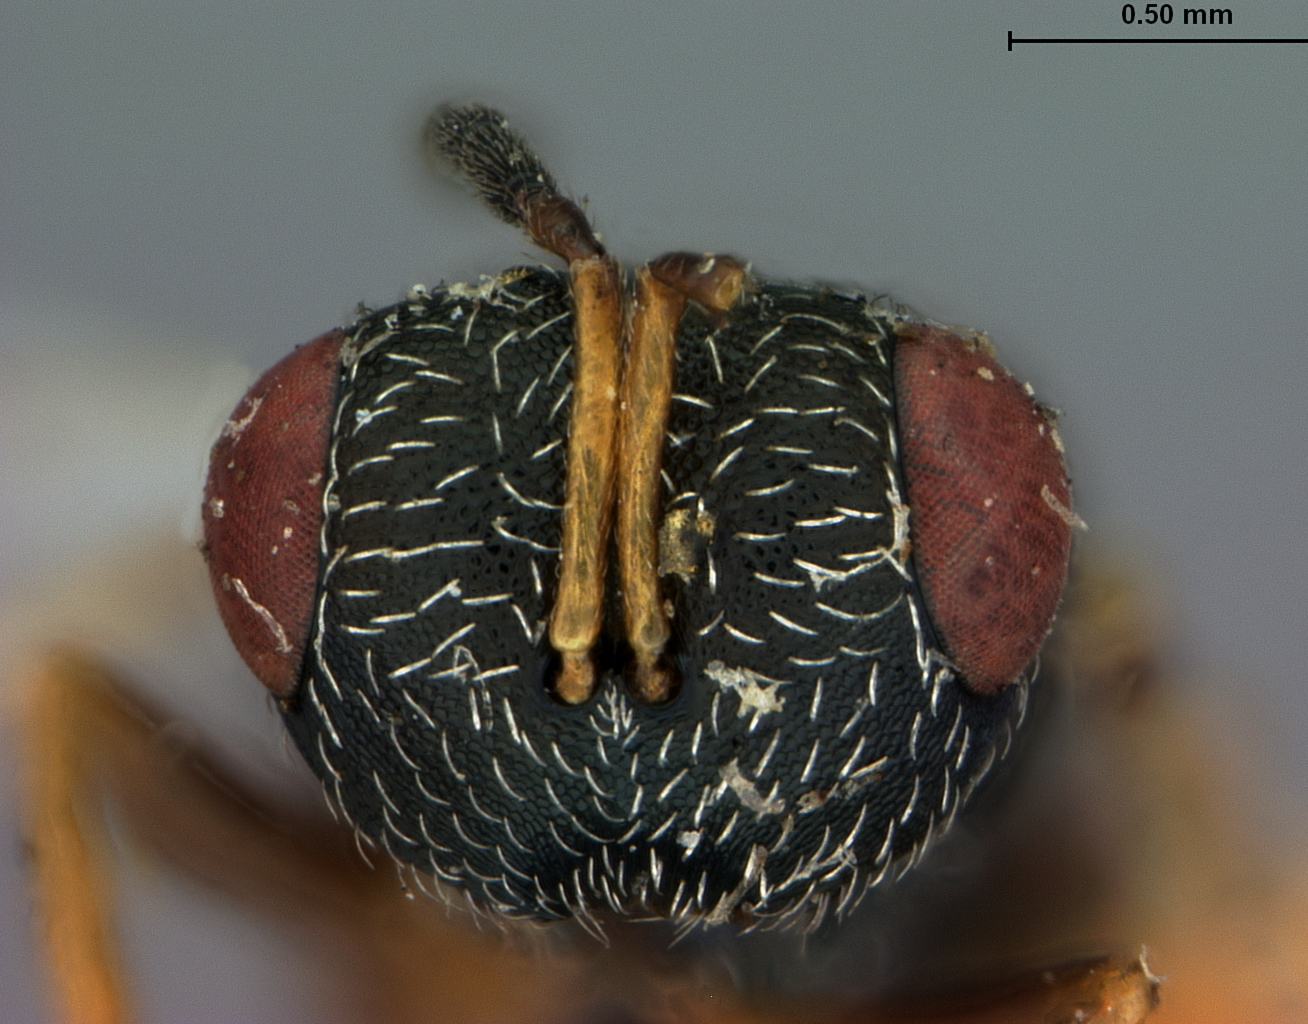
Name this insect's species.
Metastenus acanthocini
